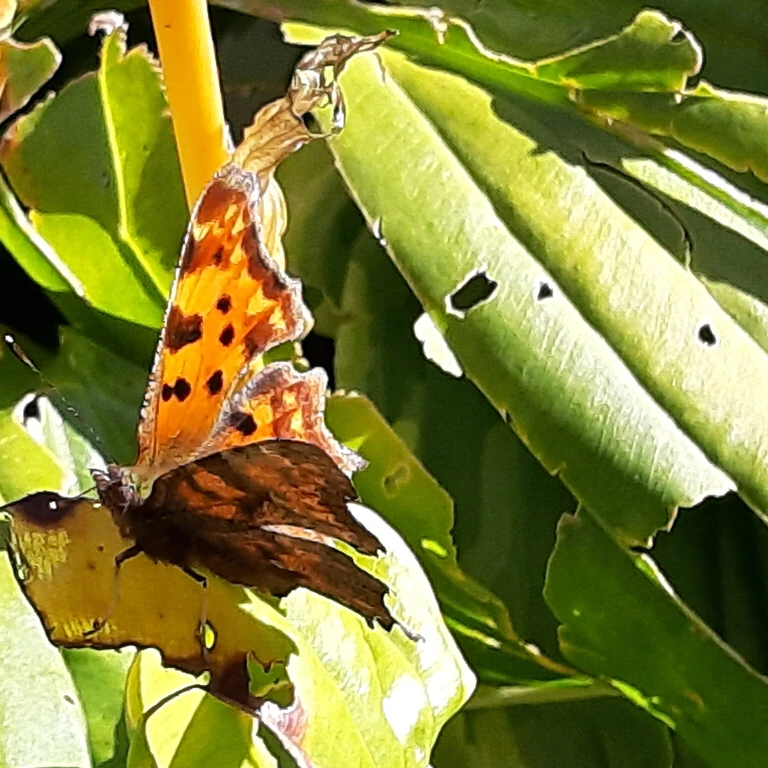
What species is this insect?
Polygonia c-album
